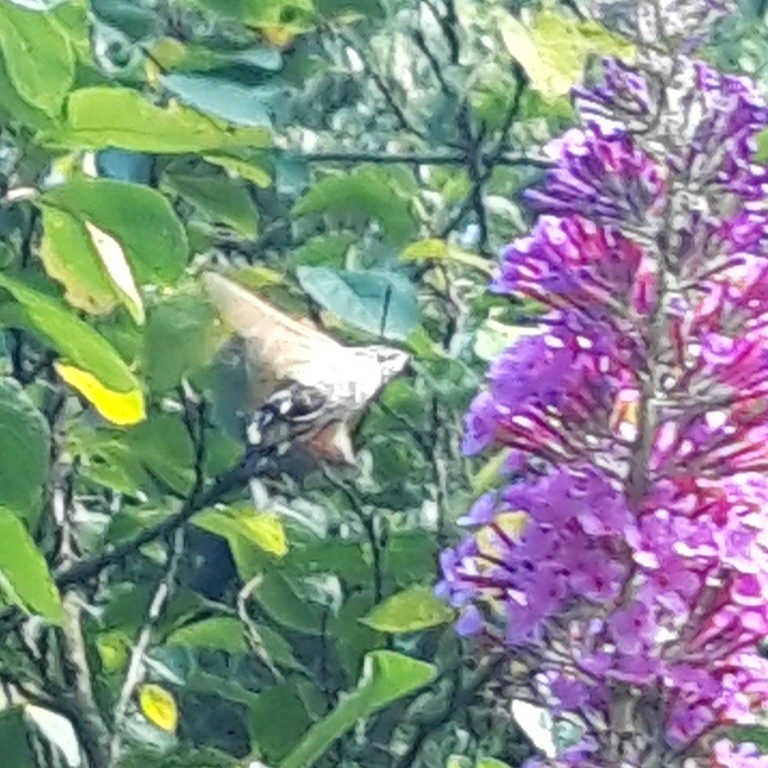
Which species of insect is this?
Macroglossum stellatarum
